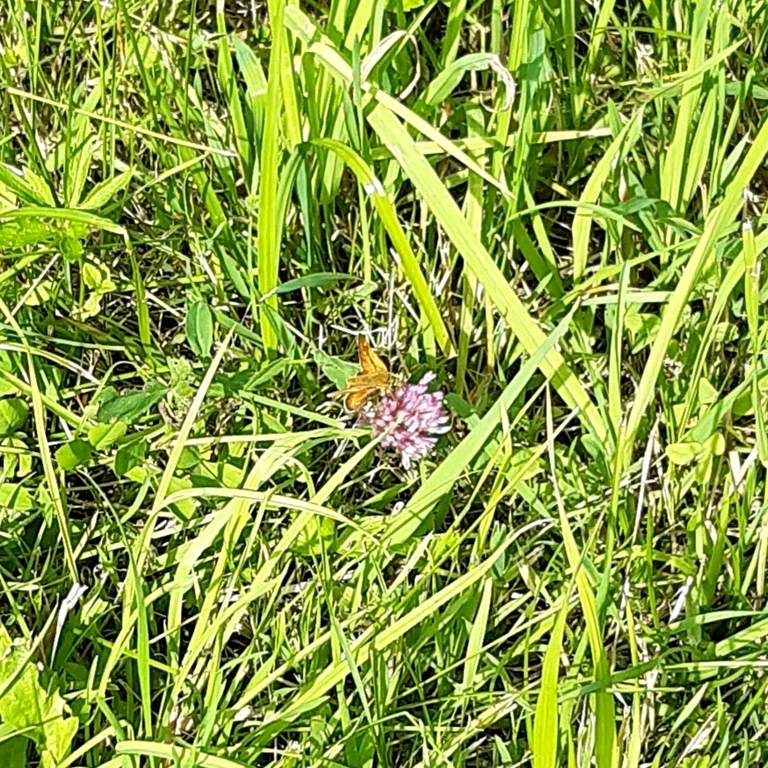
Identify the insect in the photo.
Ochlodes sylvanus (also Ochlodes venata)
